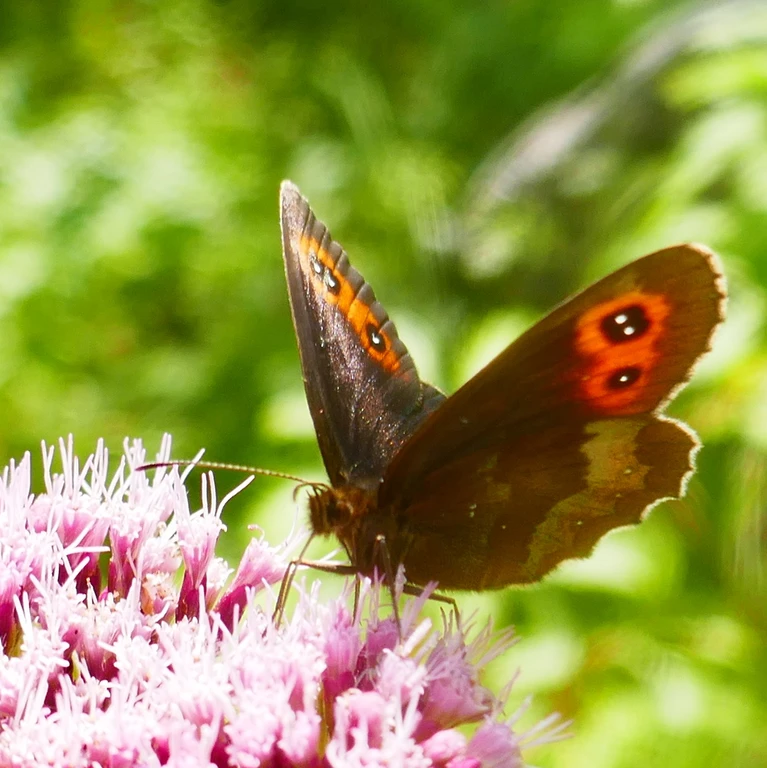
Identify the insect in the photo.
Erebia aethiops
